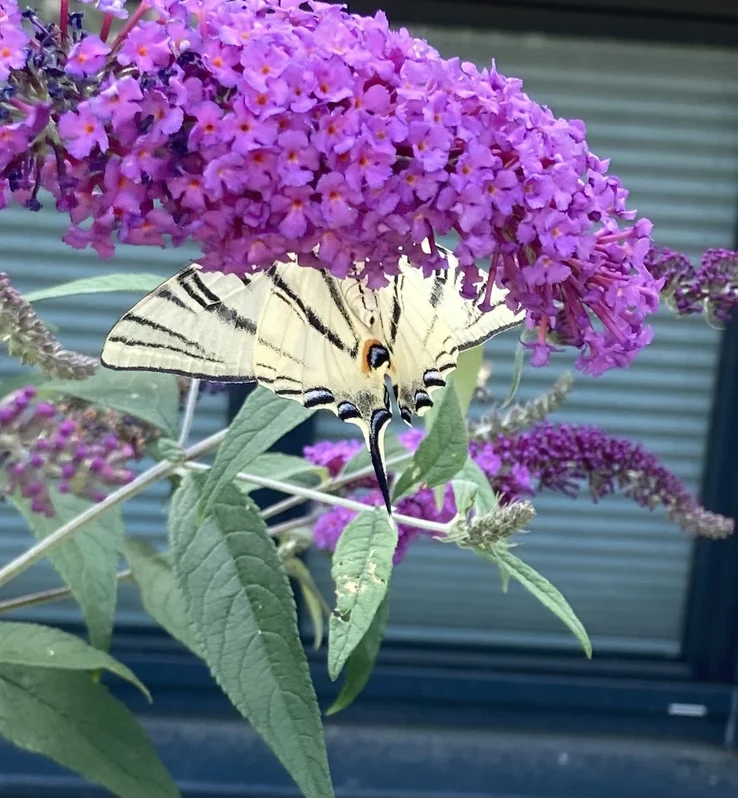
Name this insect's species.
Iphiclides podalirius
